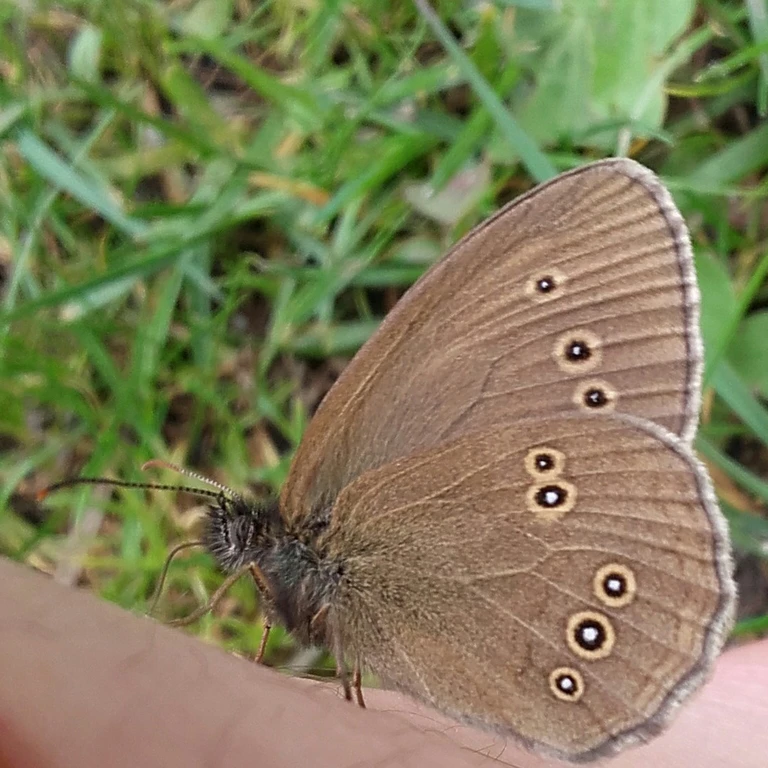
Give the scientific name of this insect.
Aphantopus hyperantus
